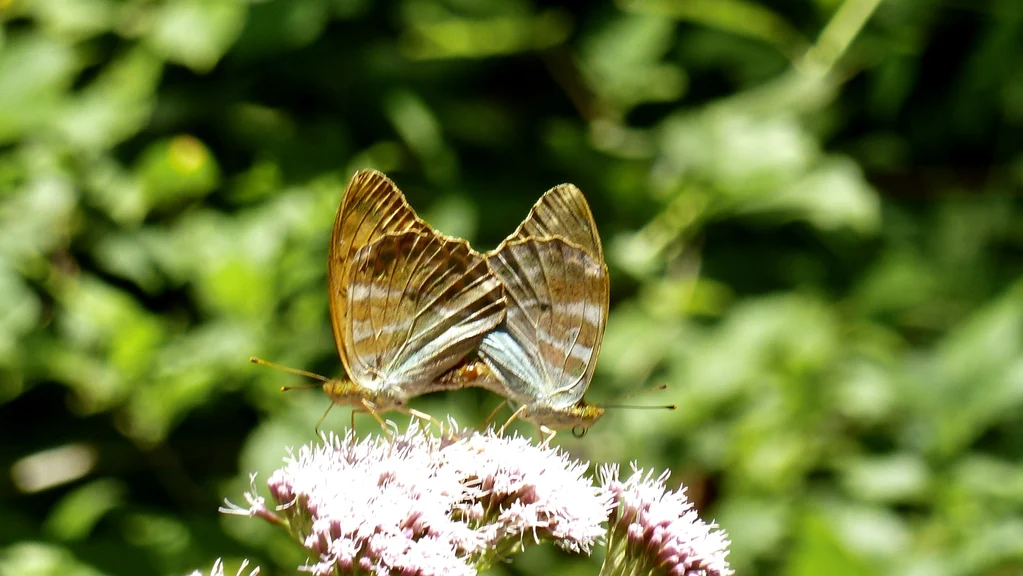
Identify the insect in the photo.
Argynnis paphia
